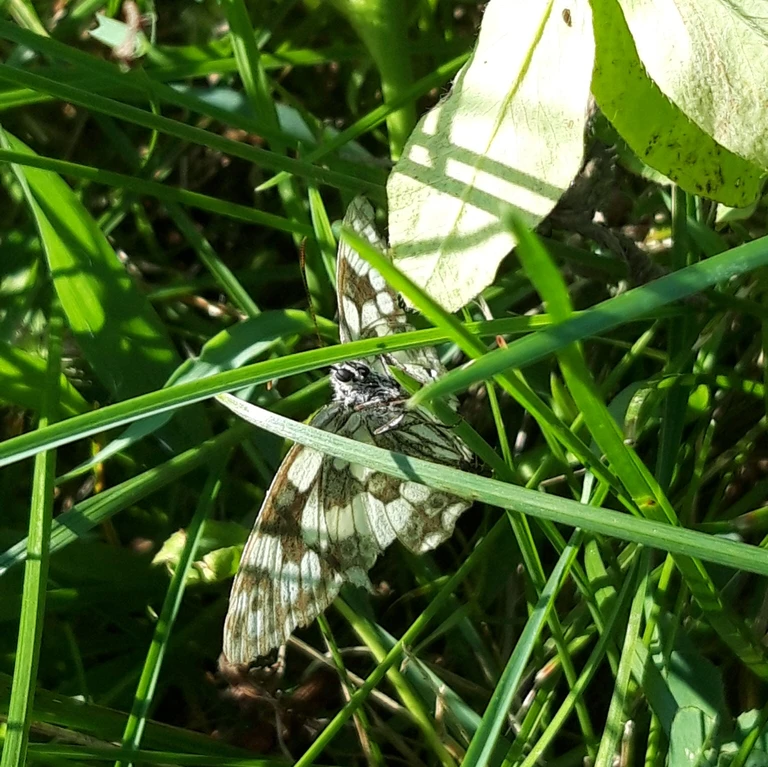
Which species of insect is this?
Melanargia galathea
